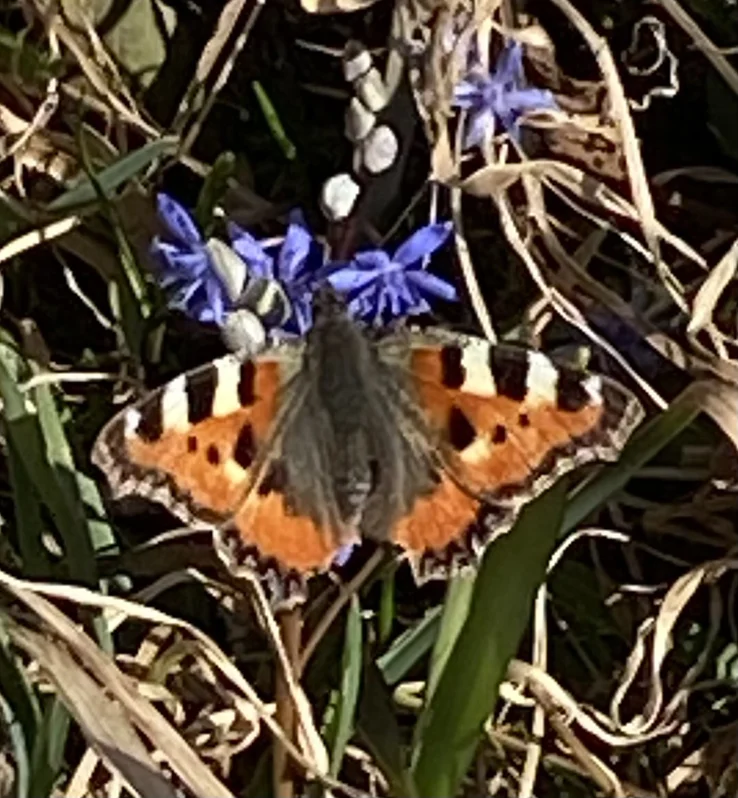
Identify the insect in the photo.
Aglais urticae
